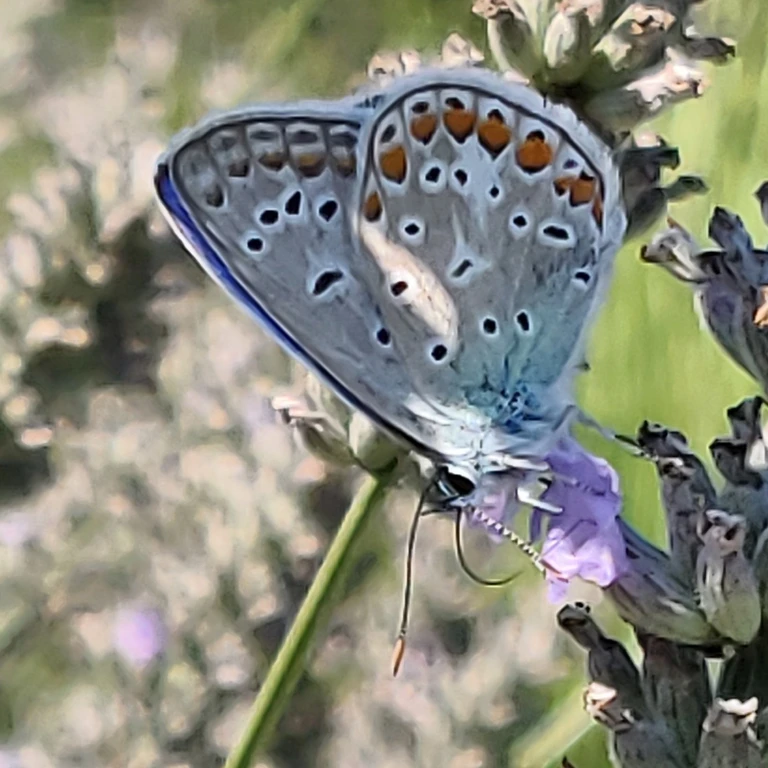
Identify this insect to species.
Polyommatus icarus
